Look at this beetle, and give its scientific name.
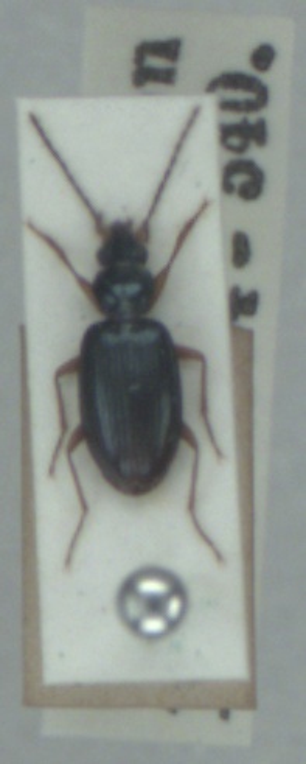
Bembidion deletum
